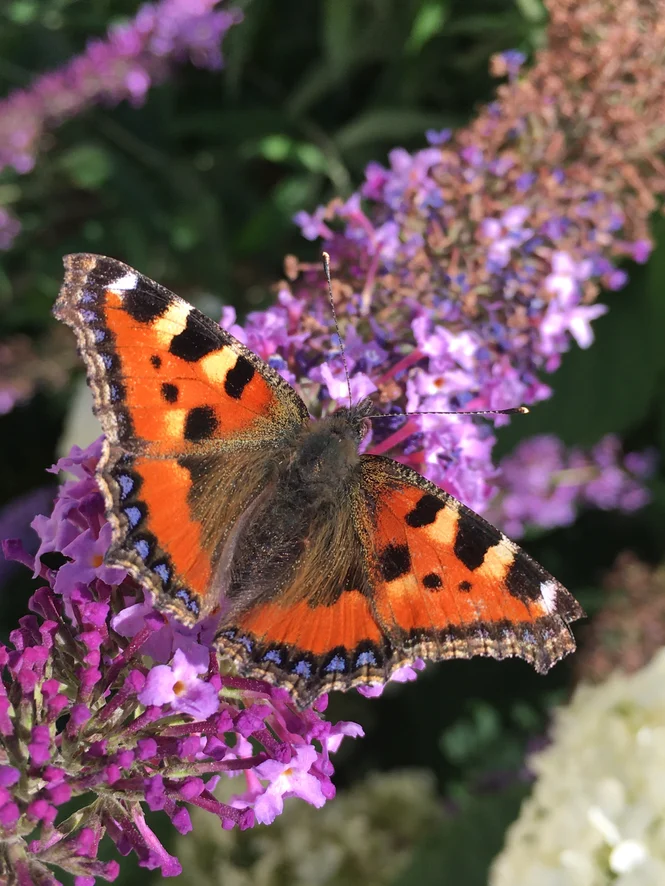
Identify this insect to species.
Aglais urticae
